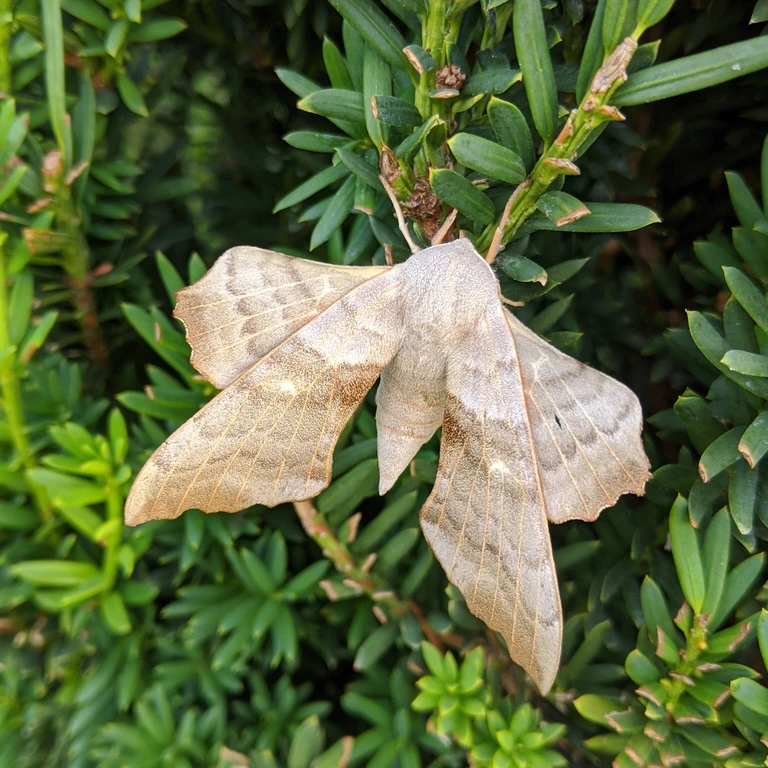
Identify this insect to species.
Laothoe populi
